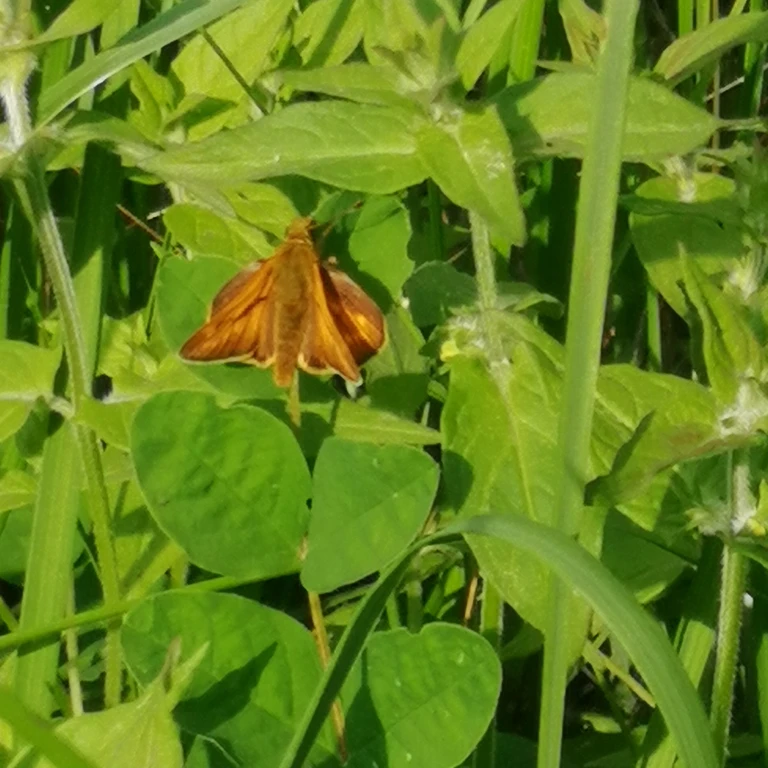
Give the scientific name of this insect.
Ochlodes sylvanus (also Ochlodes venata)
